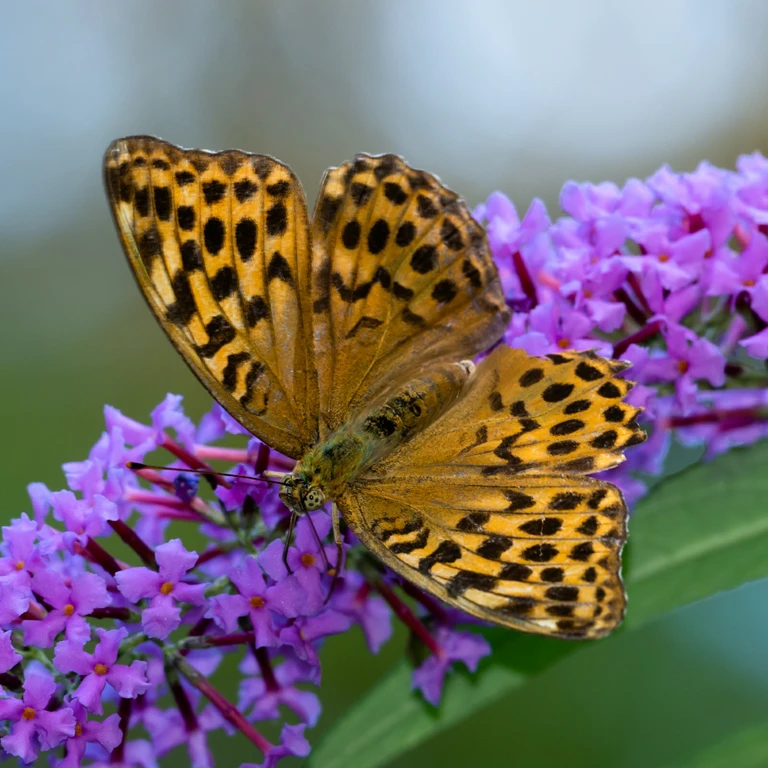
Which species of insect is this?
Argynnis paphia
